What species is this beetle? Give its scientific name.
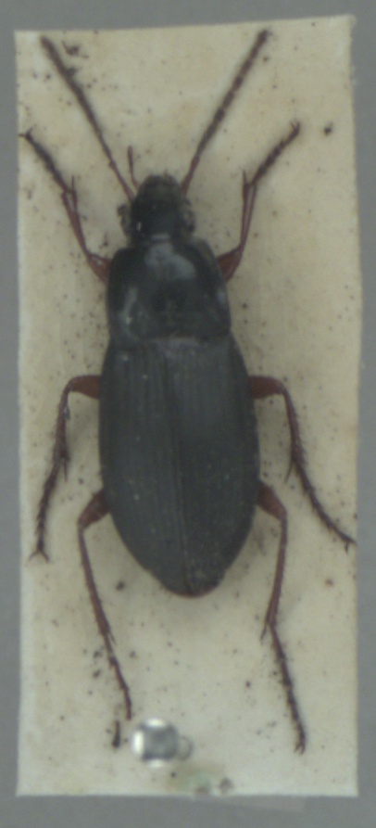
Calathus fuscipes
